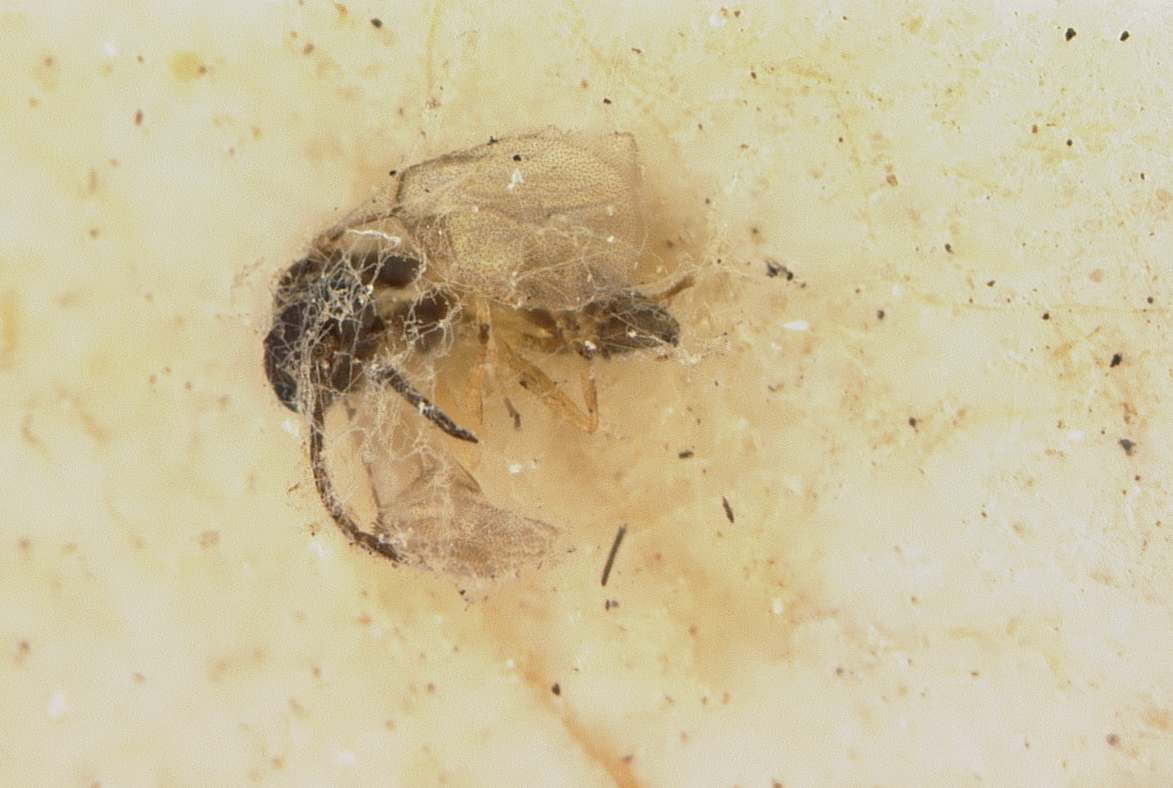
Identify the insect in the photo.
Trioxys populicaulis
